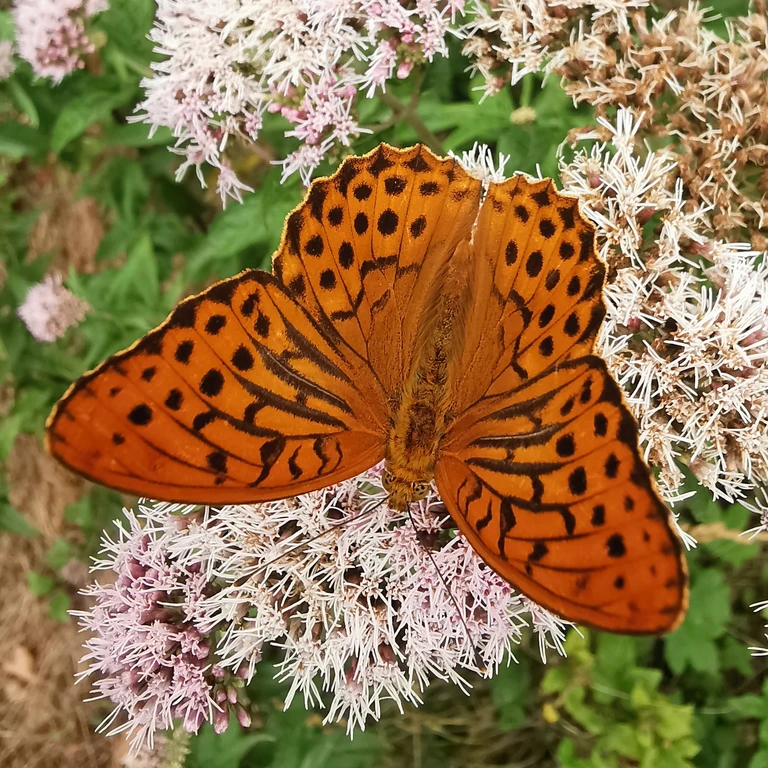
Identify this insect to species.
Argynnis paphia
